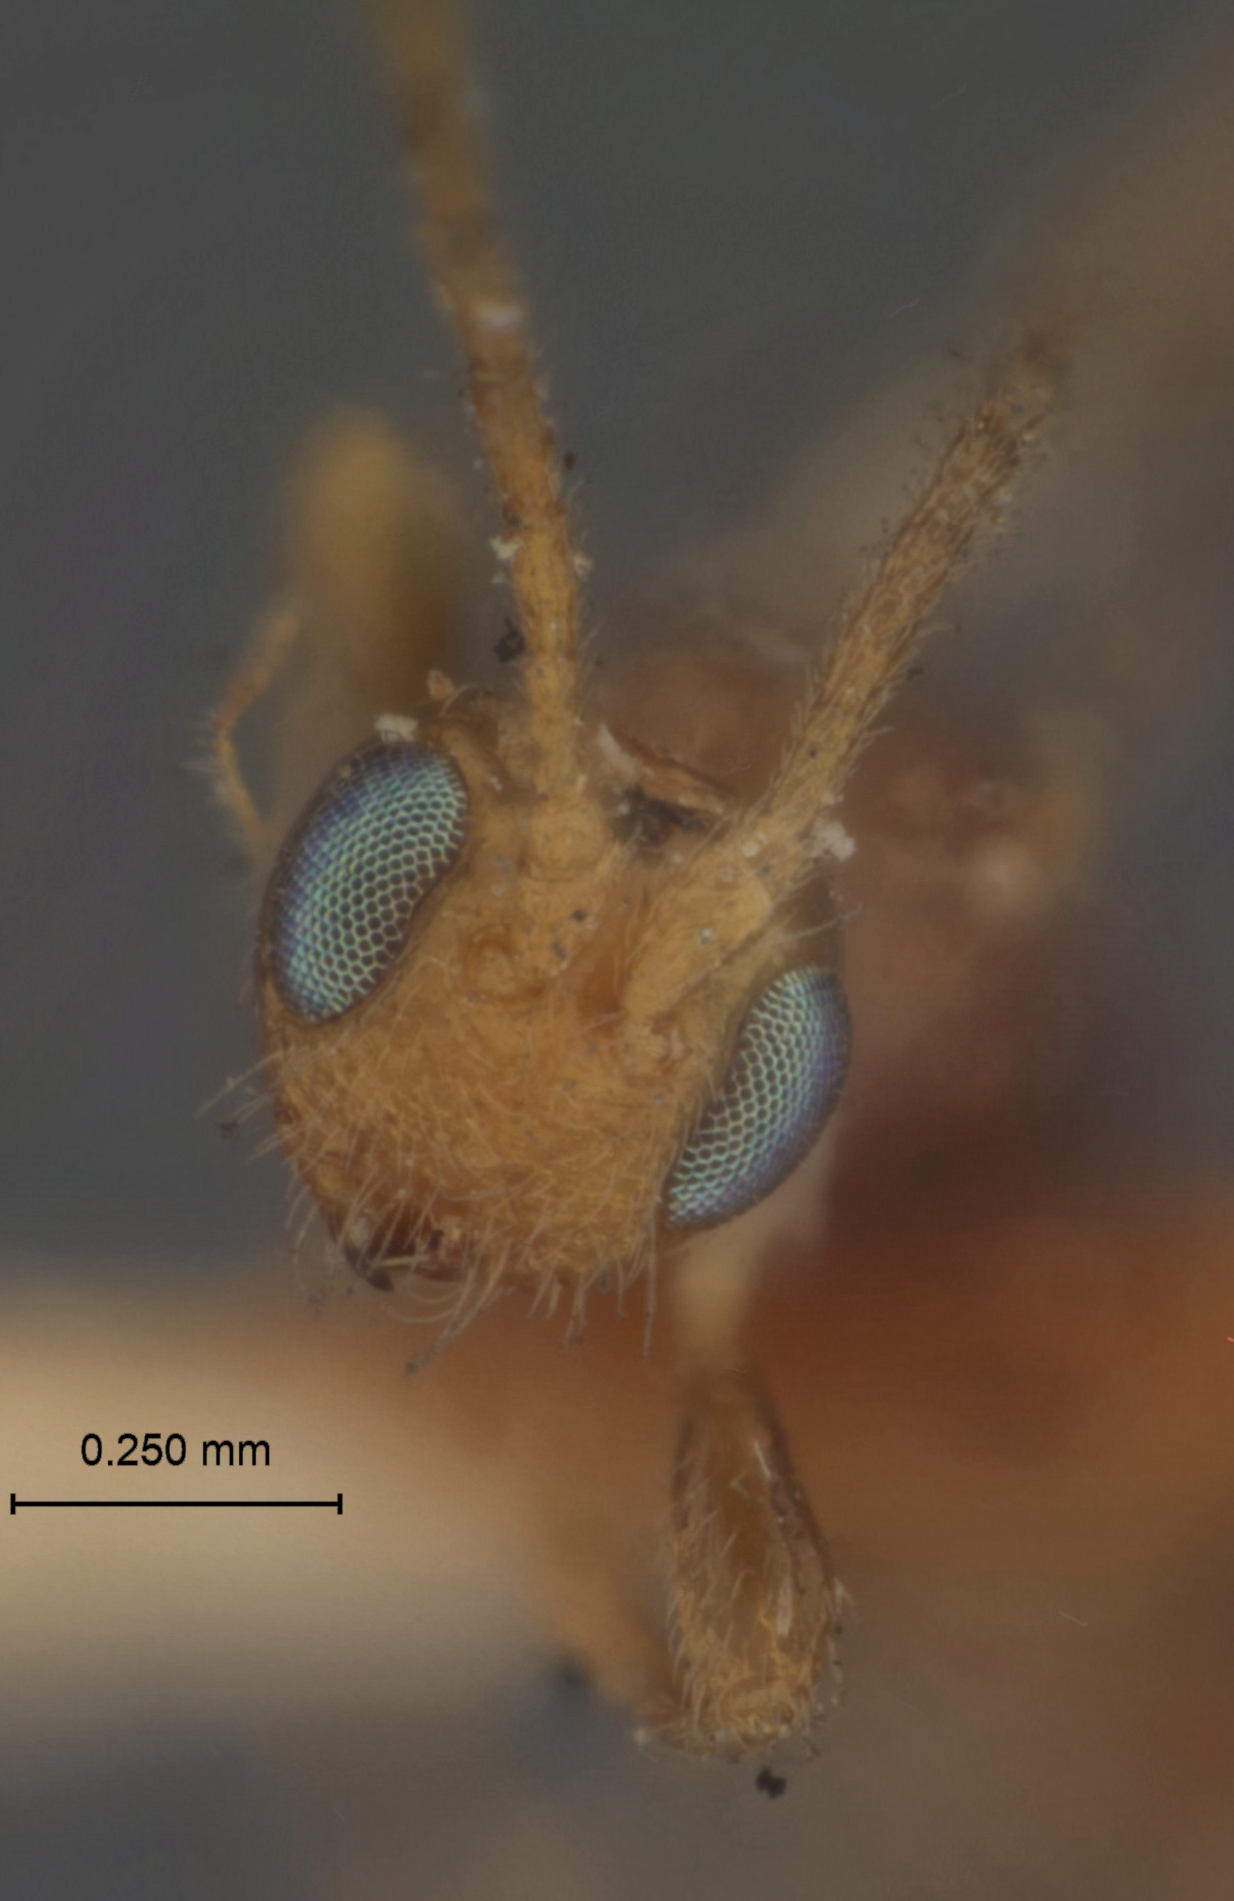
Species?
Spathius psammanthe
